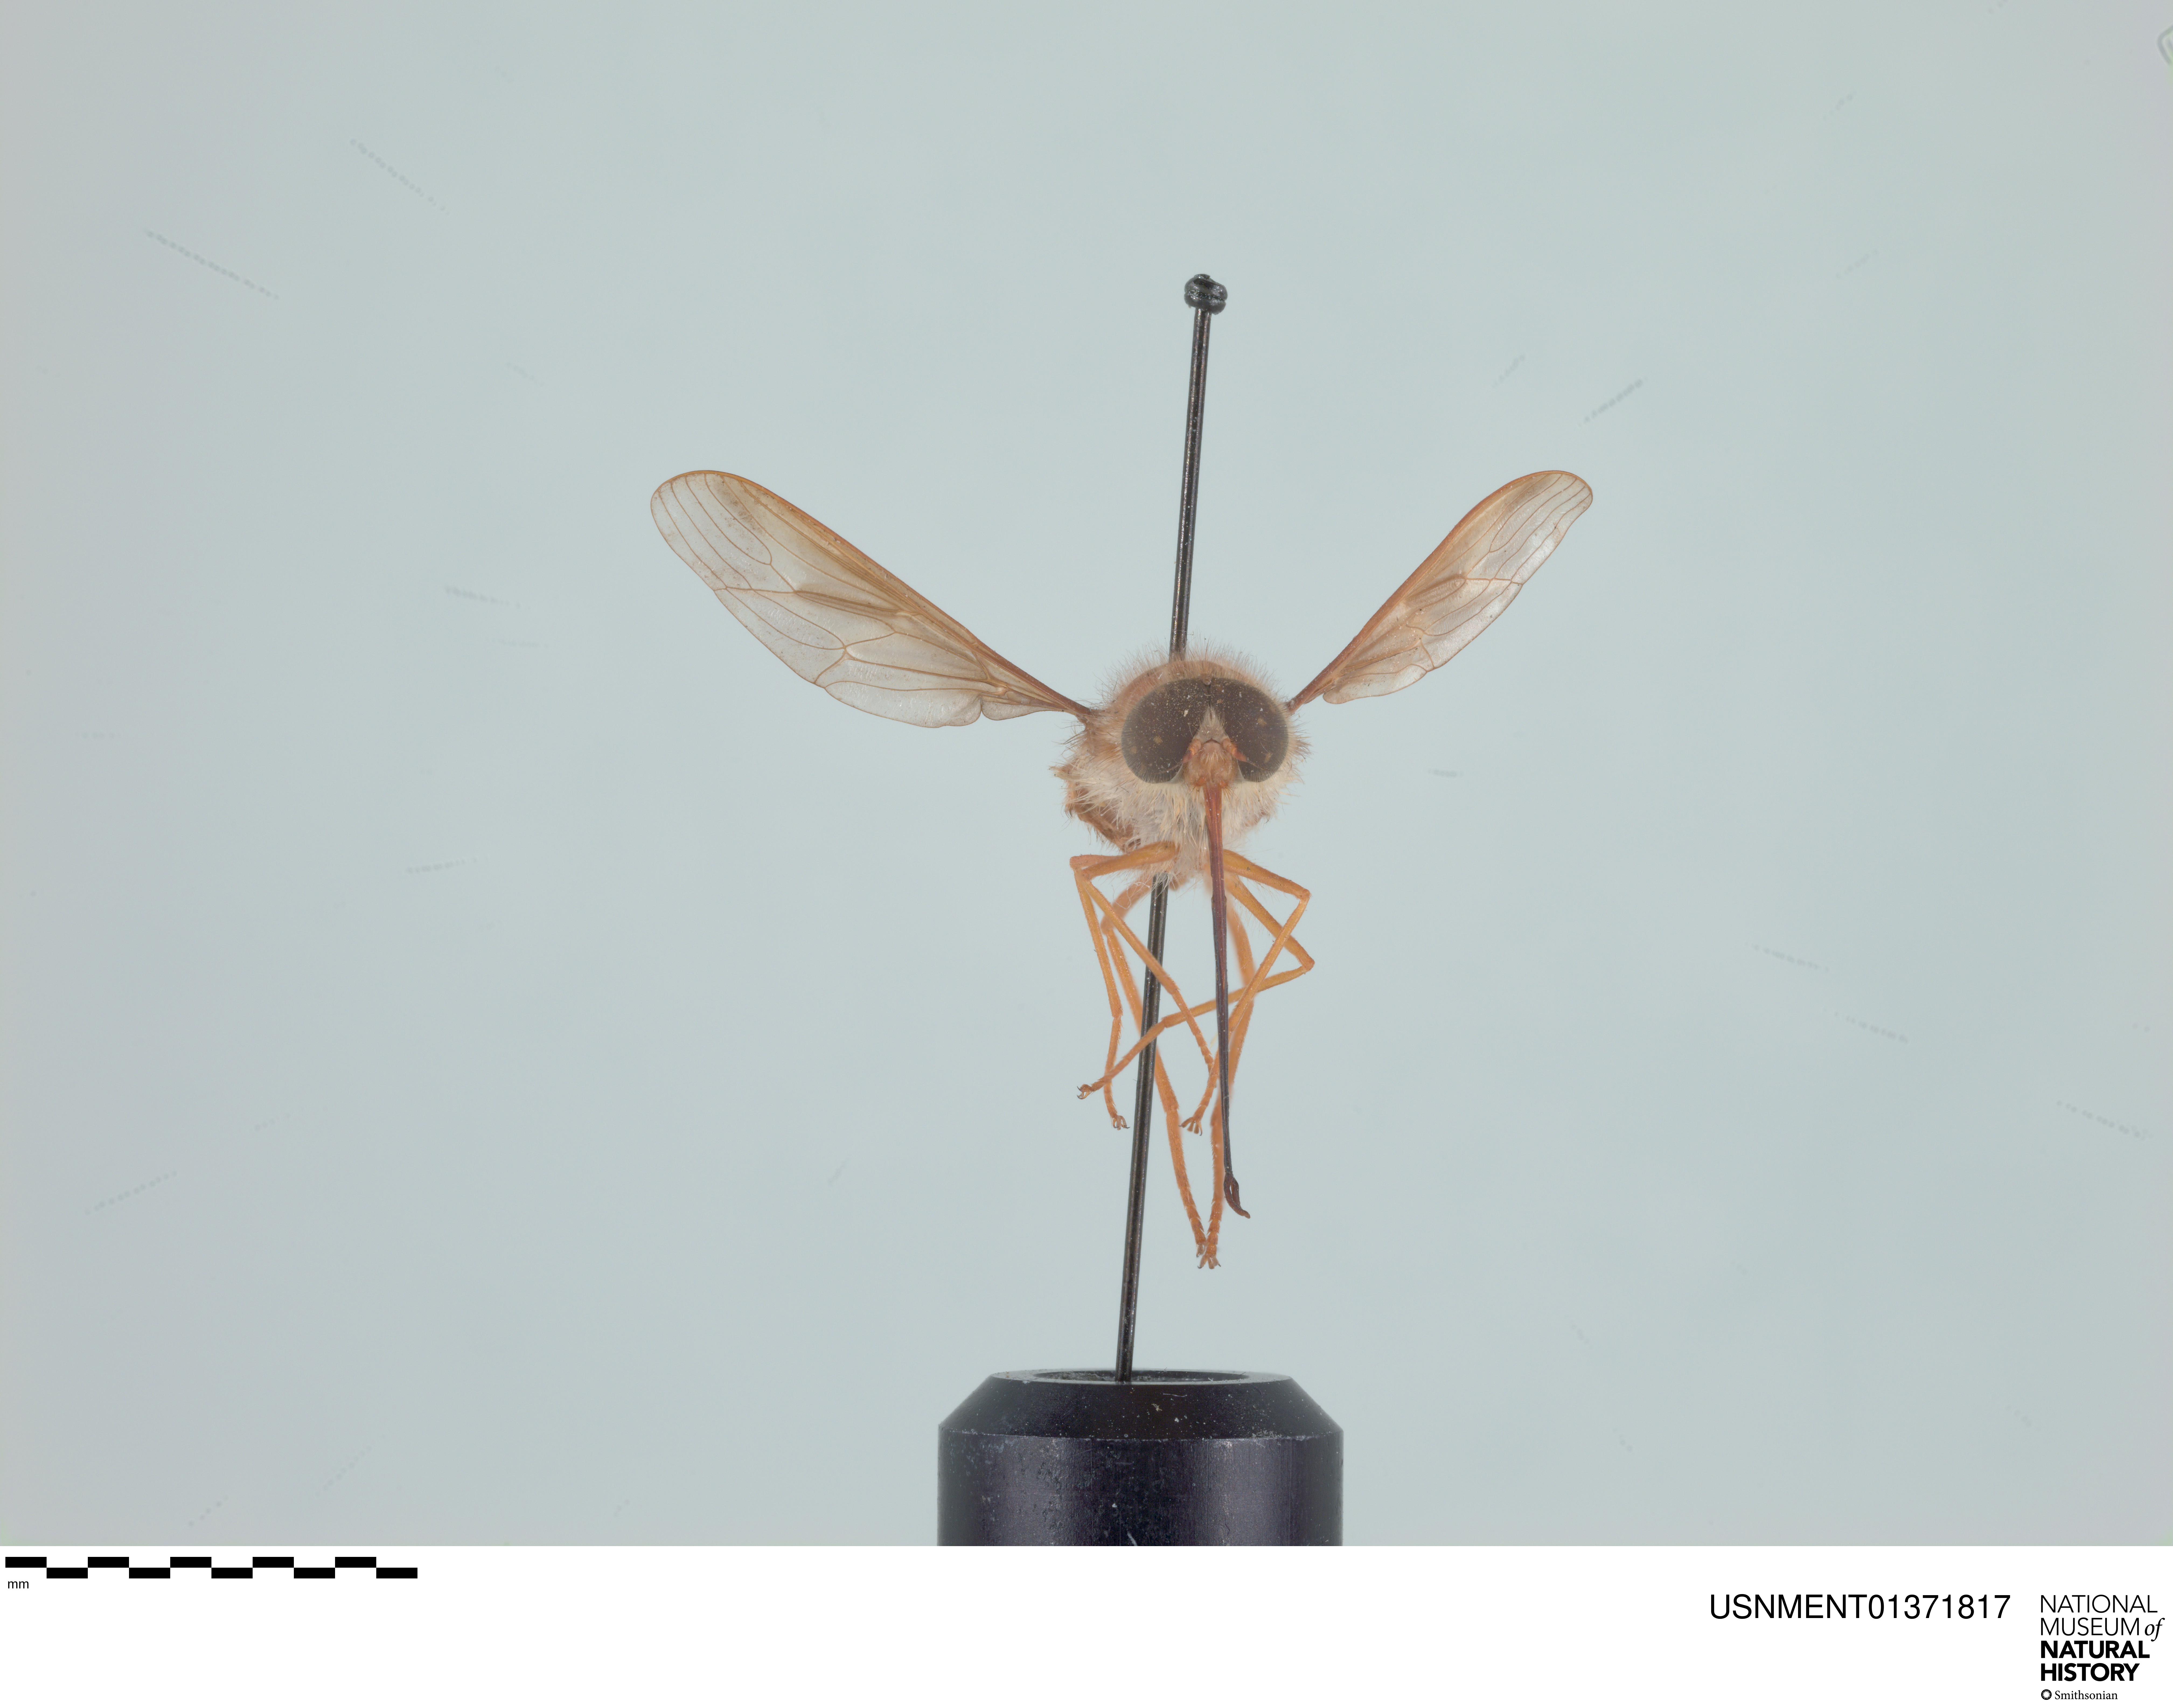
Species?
Hirmoneura nubipennis (also Trichophthalma nubipennis)
